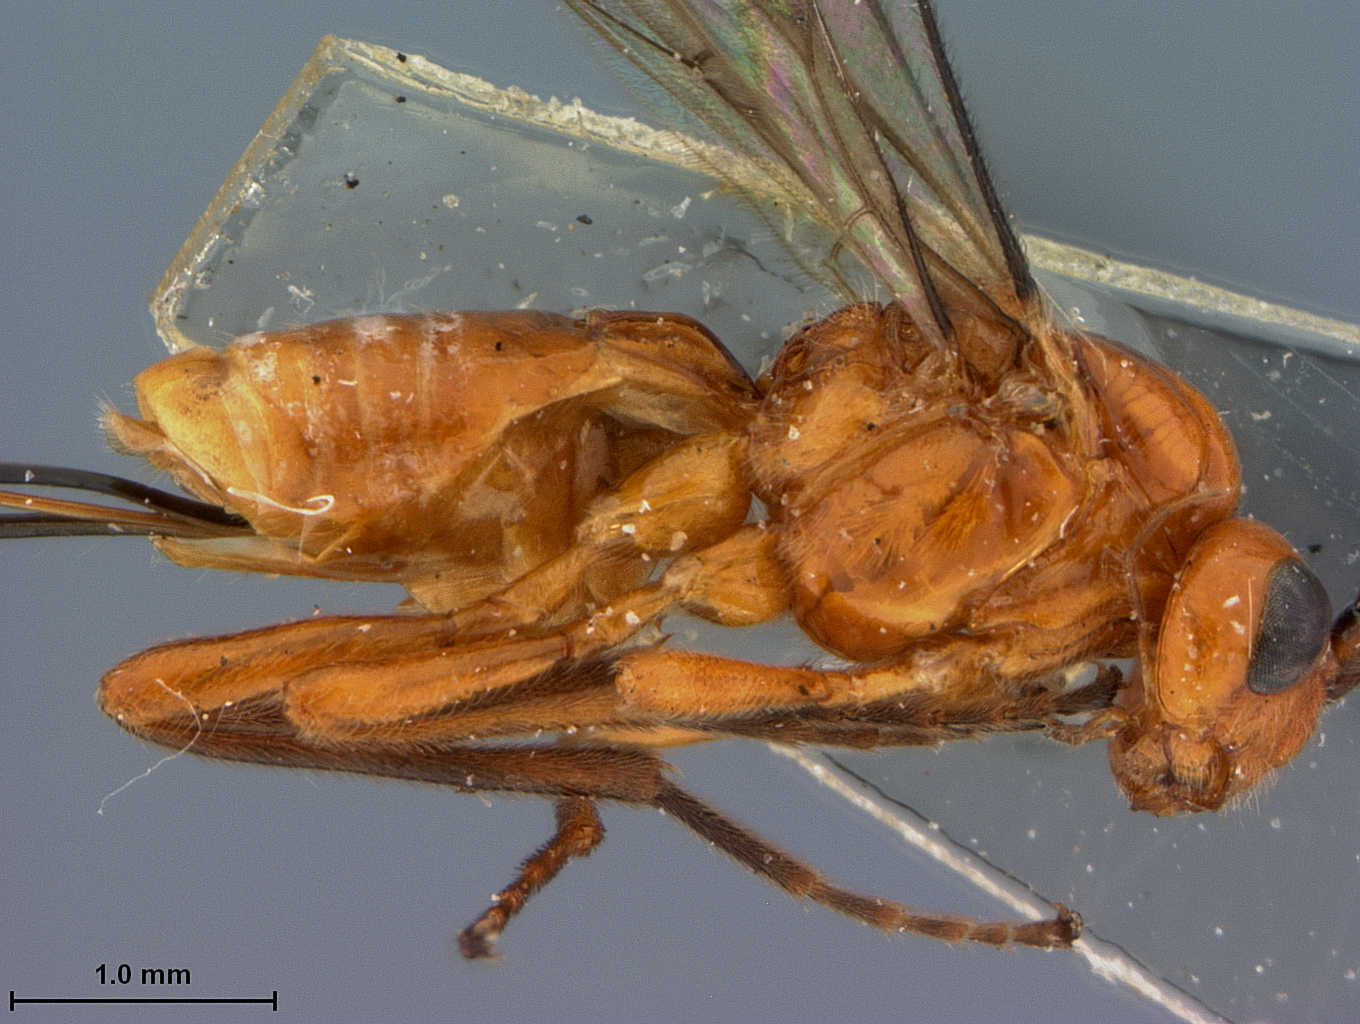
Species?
Opius ingens
